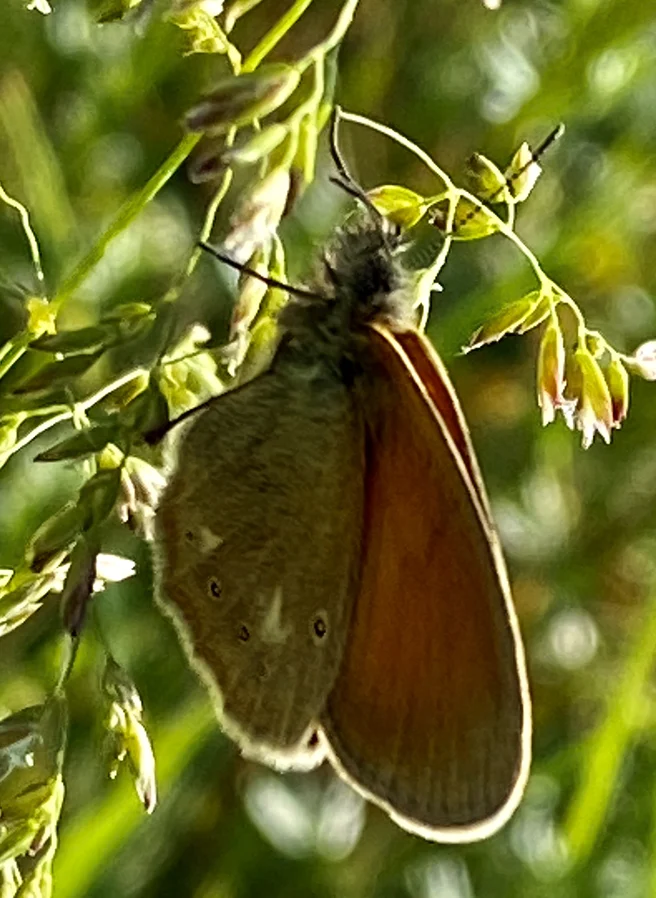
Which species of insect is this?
Coenonympha glycerion (also Coenonympha iphis)
